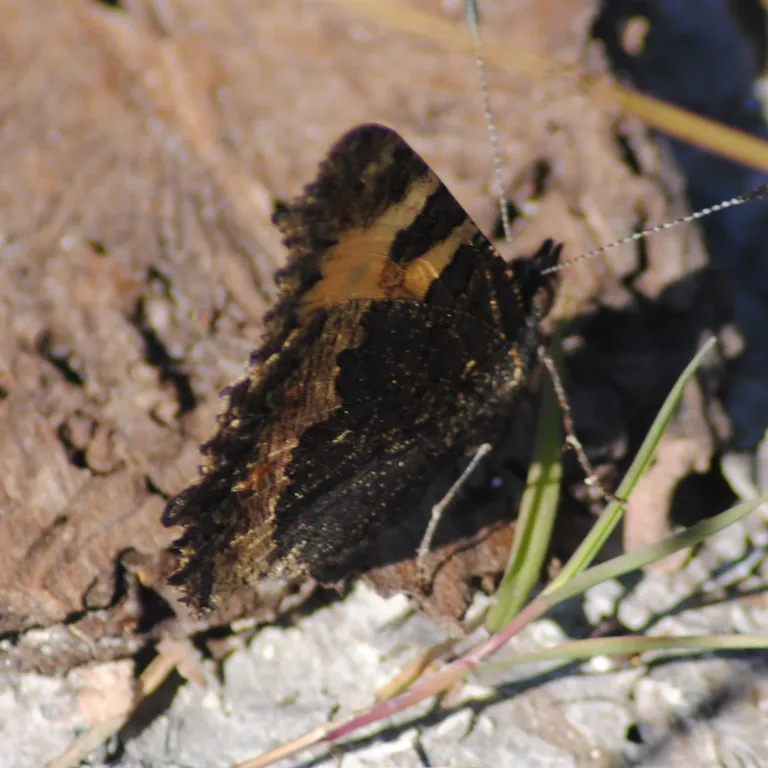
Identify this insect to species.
Aglais urticae
